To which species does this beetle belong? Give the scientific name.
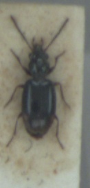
Bembidion doris
